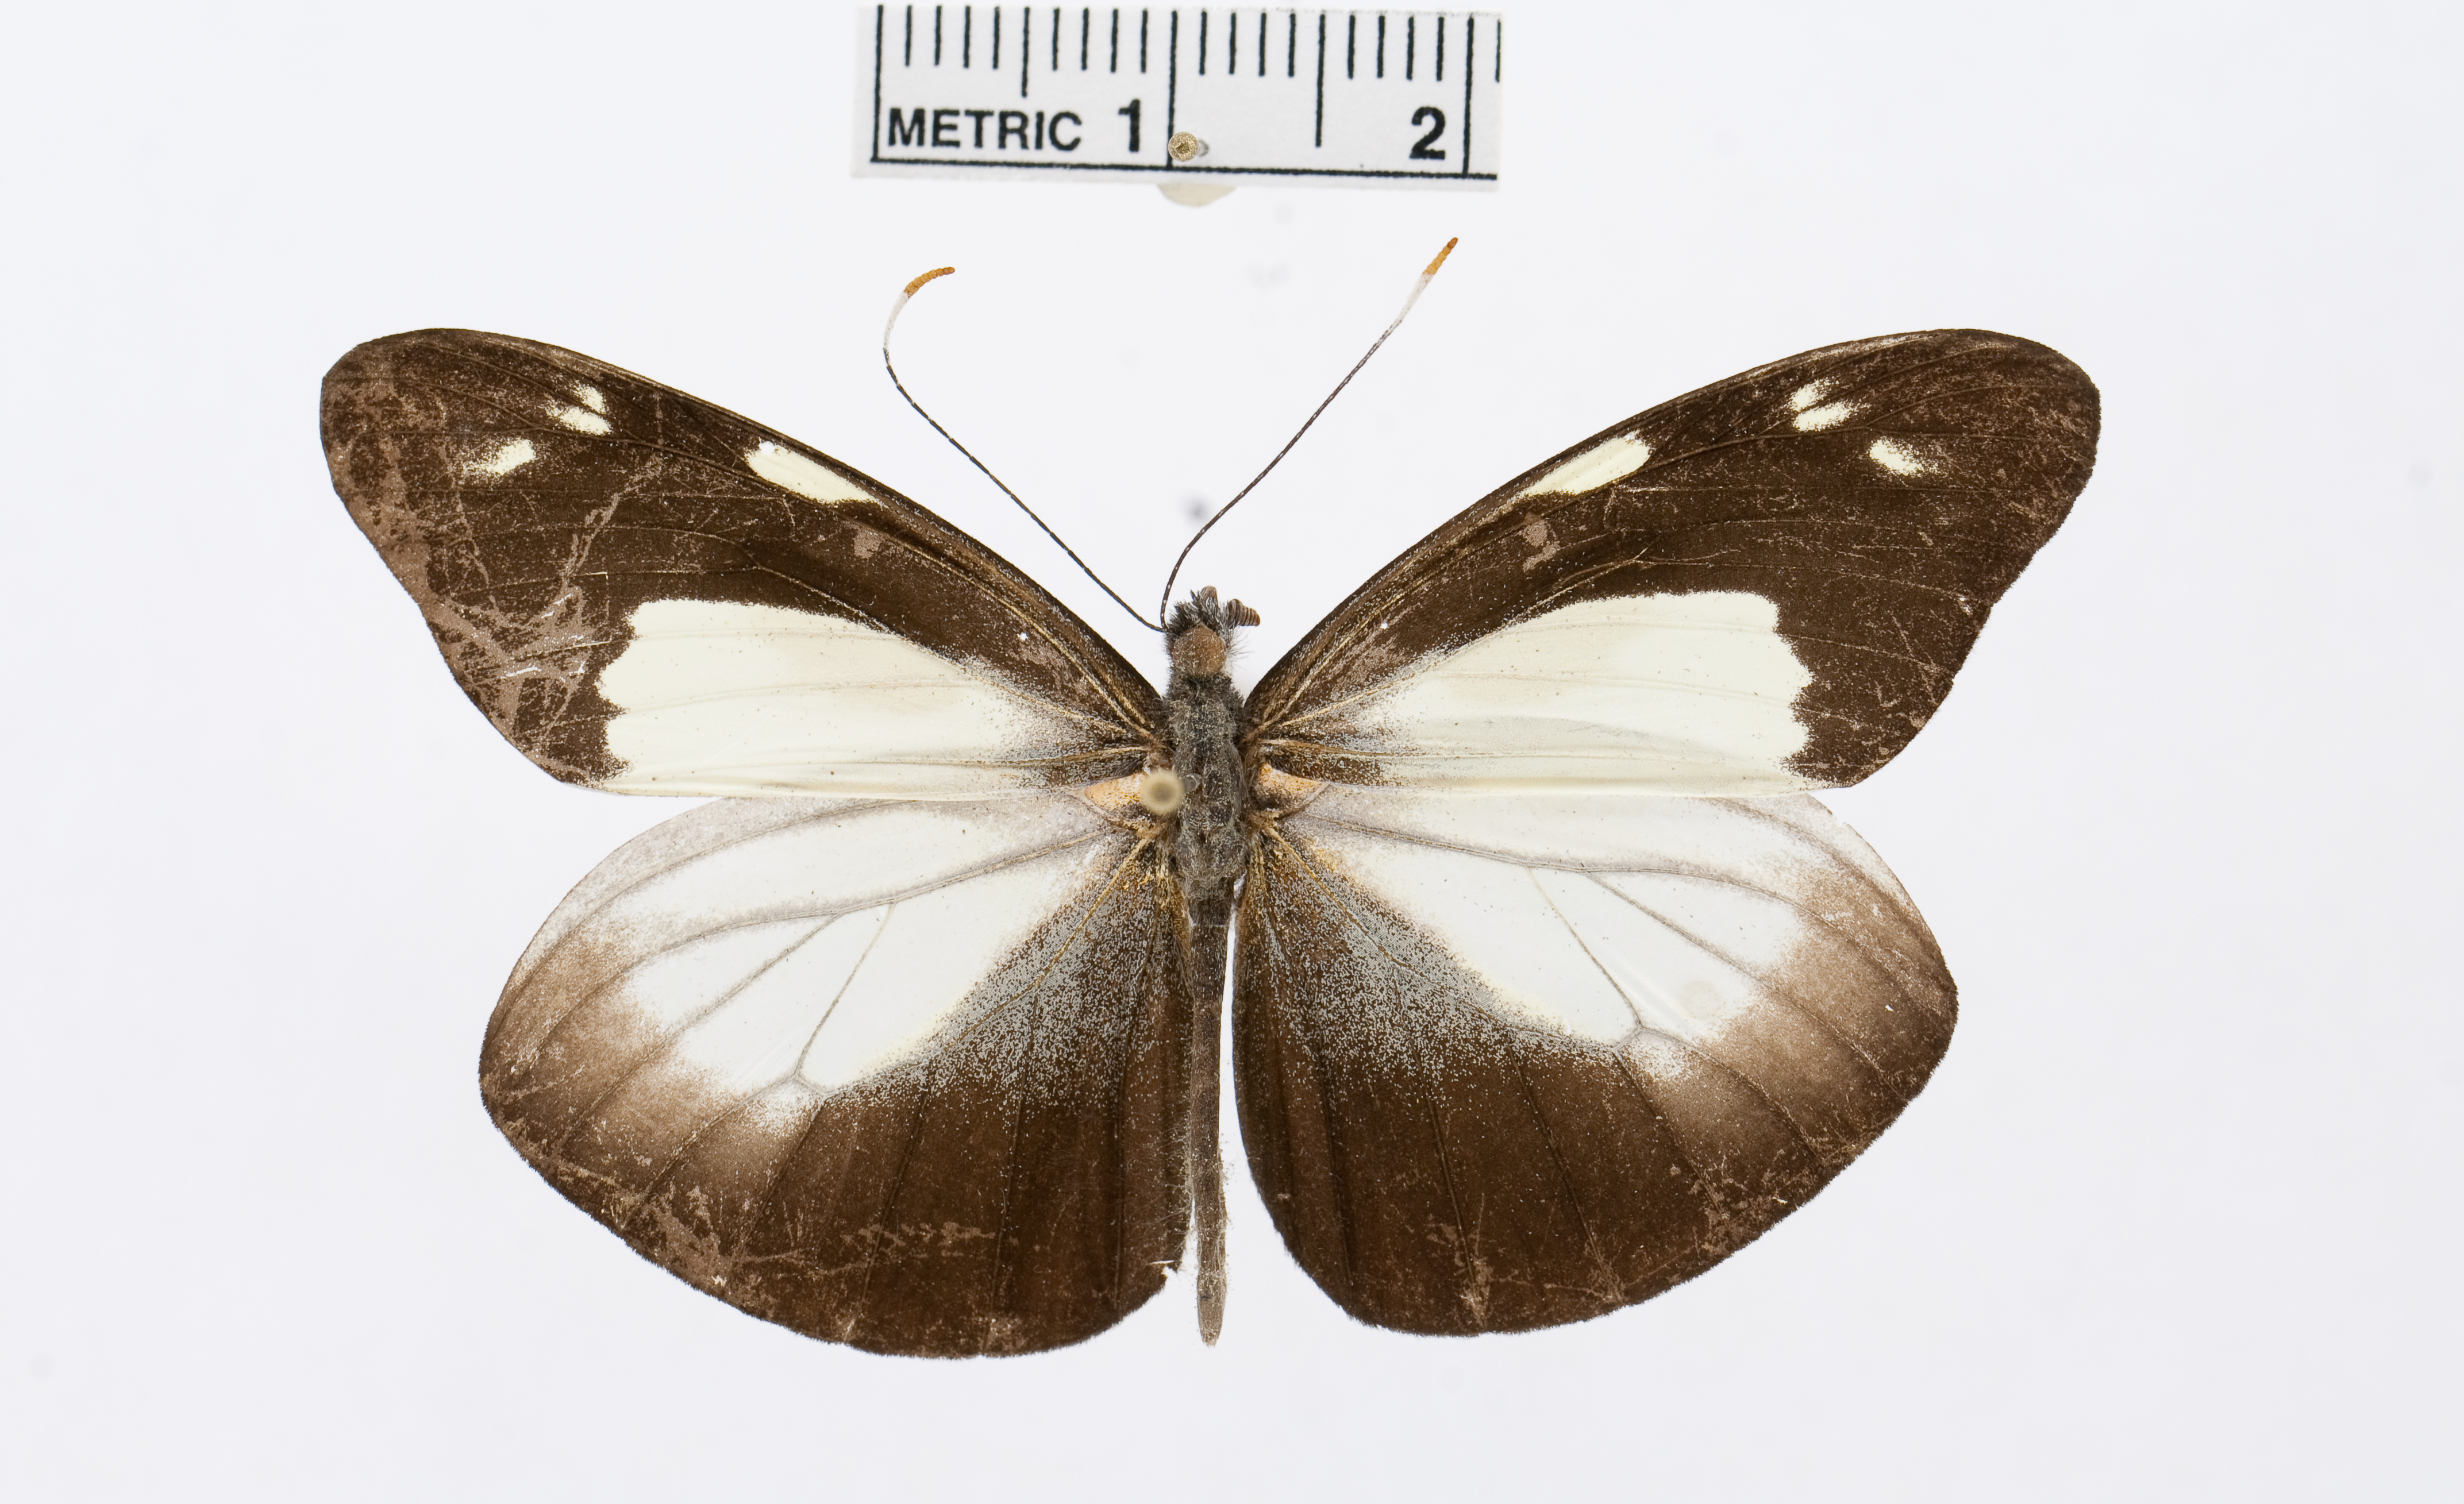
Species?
Dismorphia niepelti
